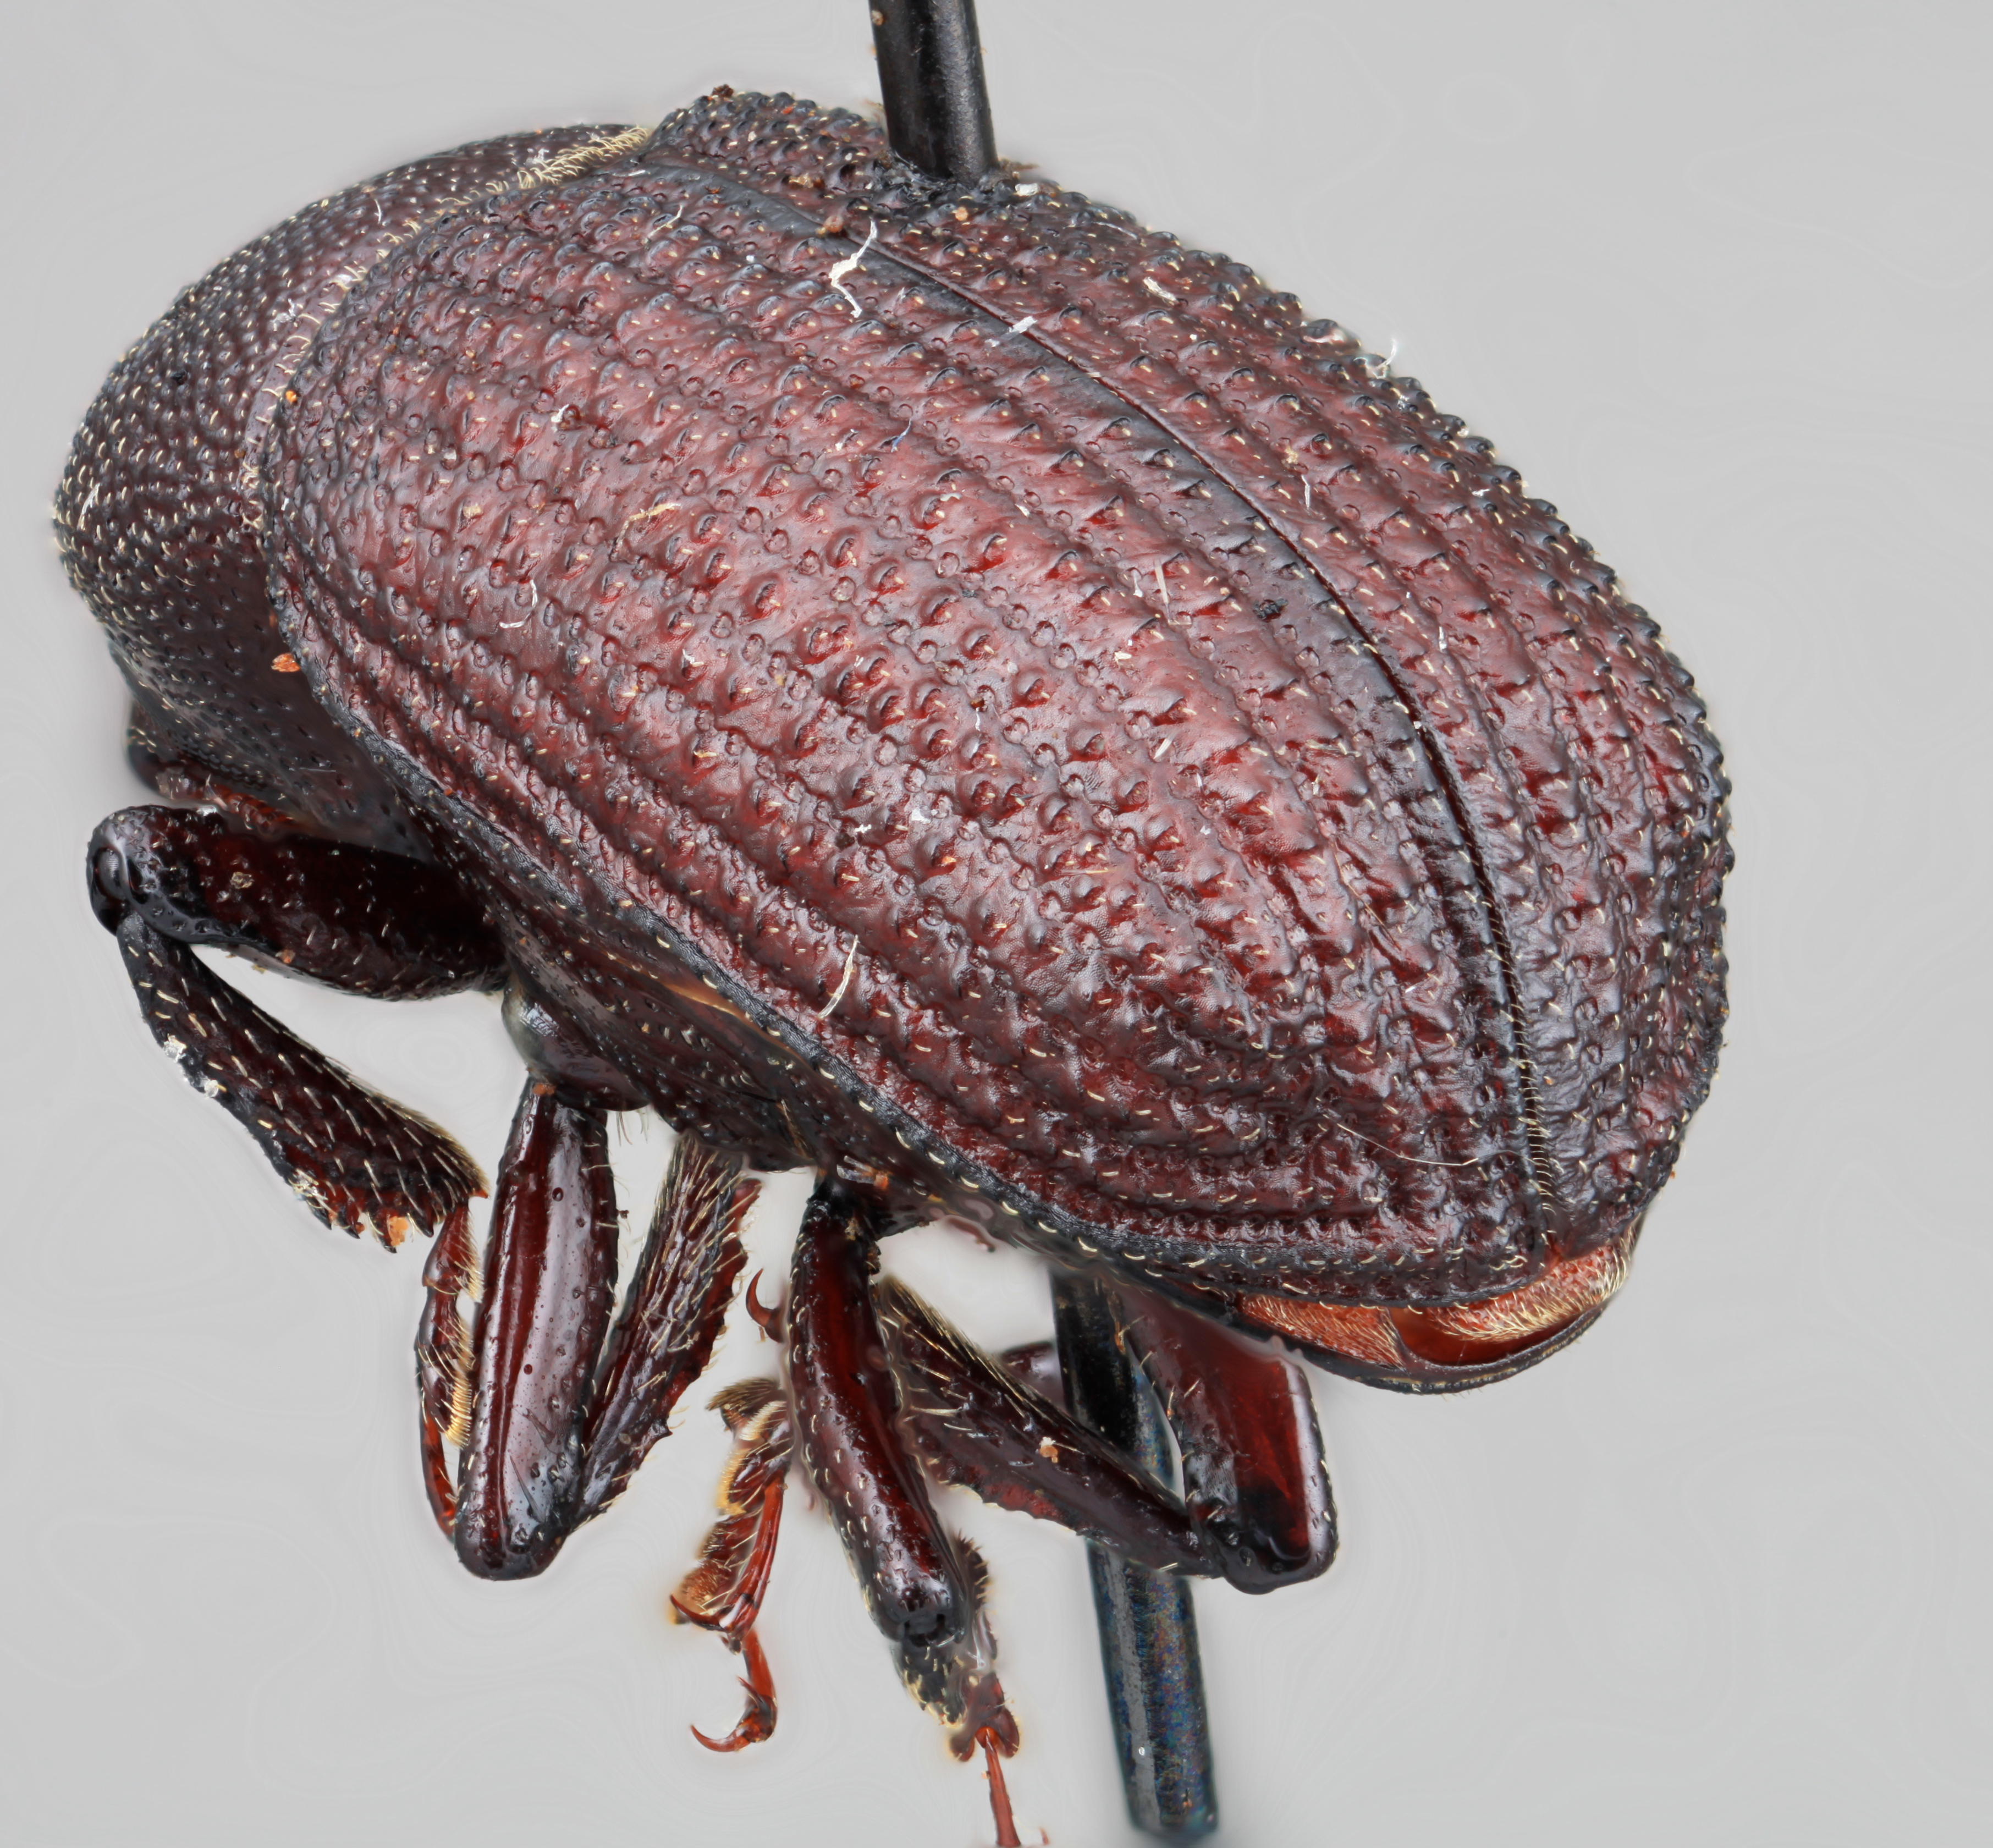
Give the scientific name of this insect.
Phloeoborus willei
